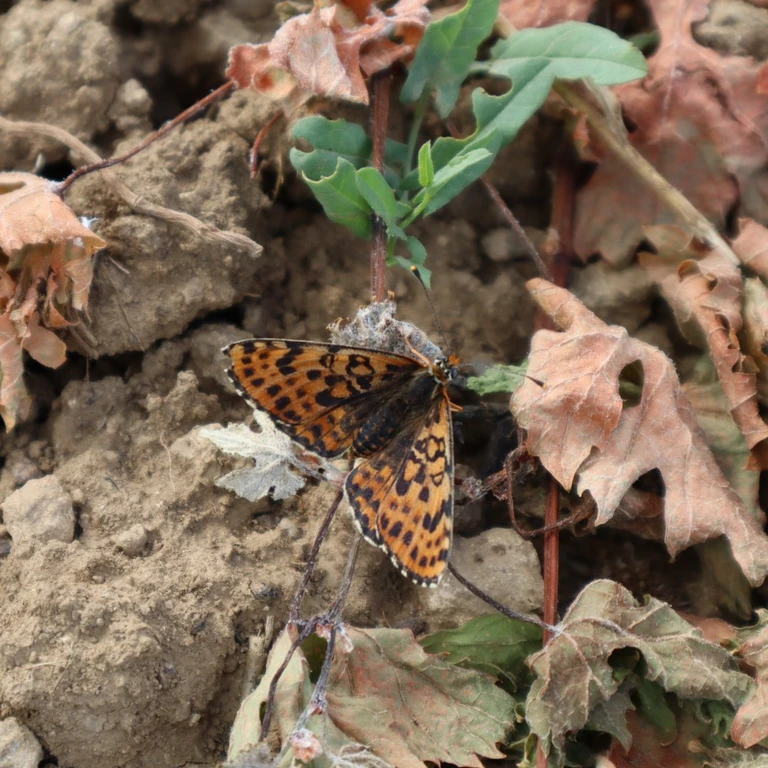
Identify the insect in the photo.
Melitaea didyma
